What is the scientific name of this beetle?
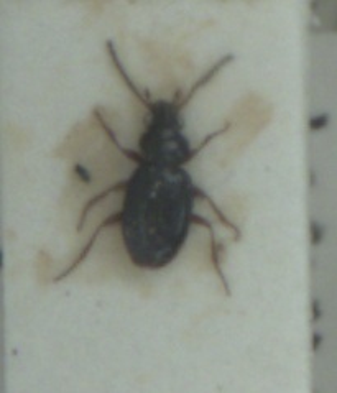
Bembidion gilvipes
